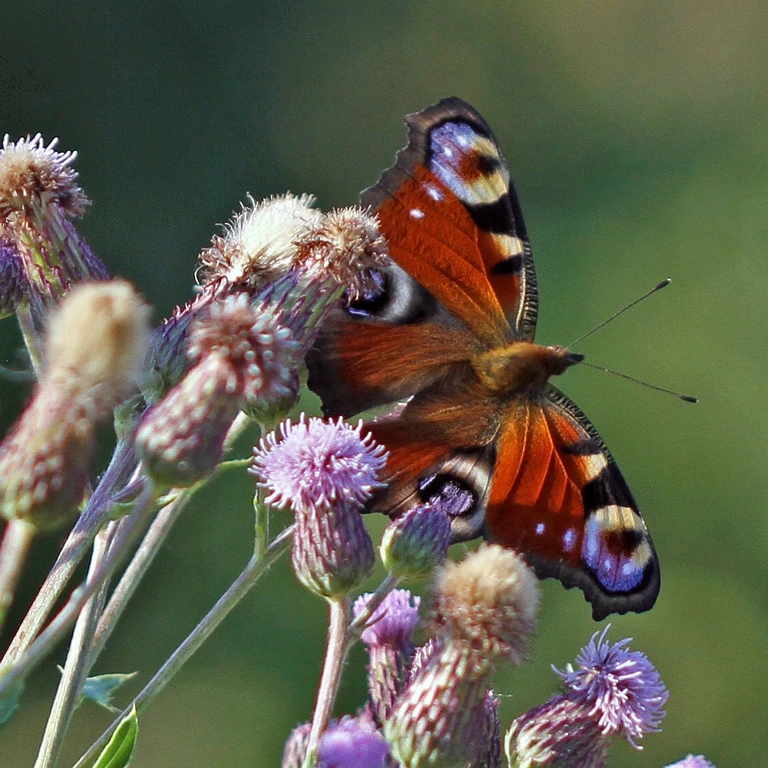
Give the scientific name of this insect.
Aglais io
